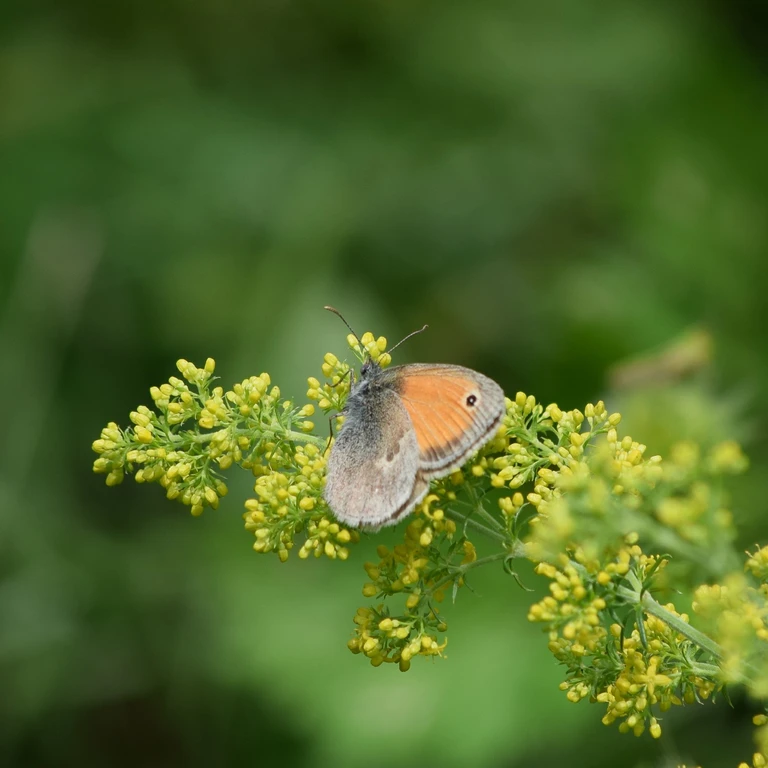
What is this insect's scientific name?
Coenonympha pamphilus
